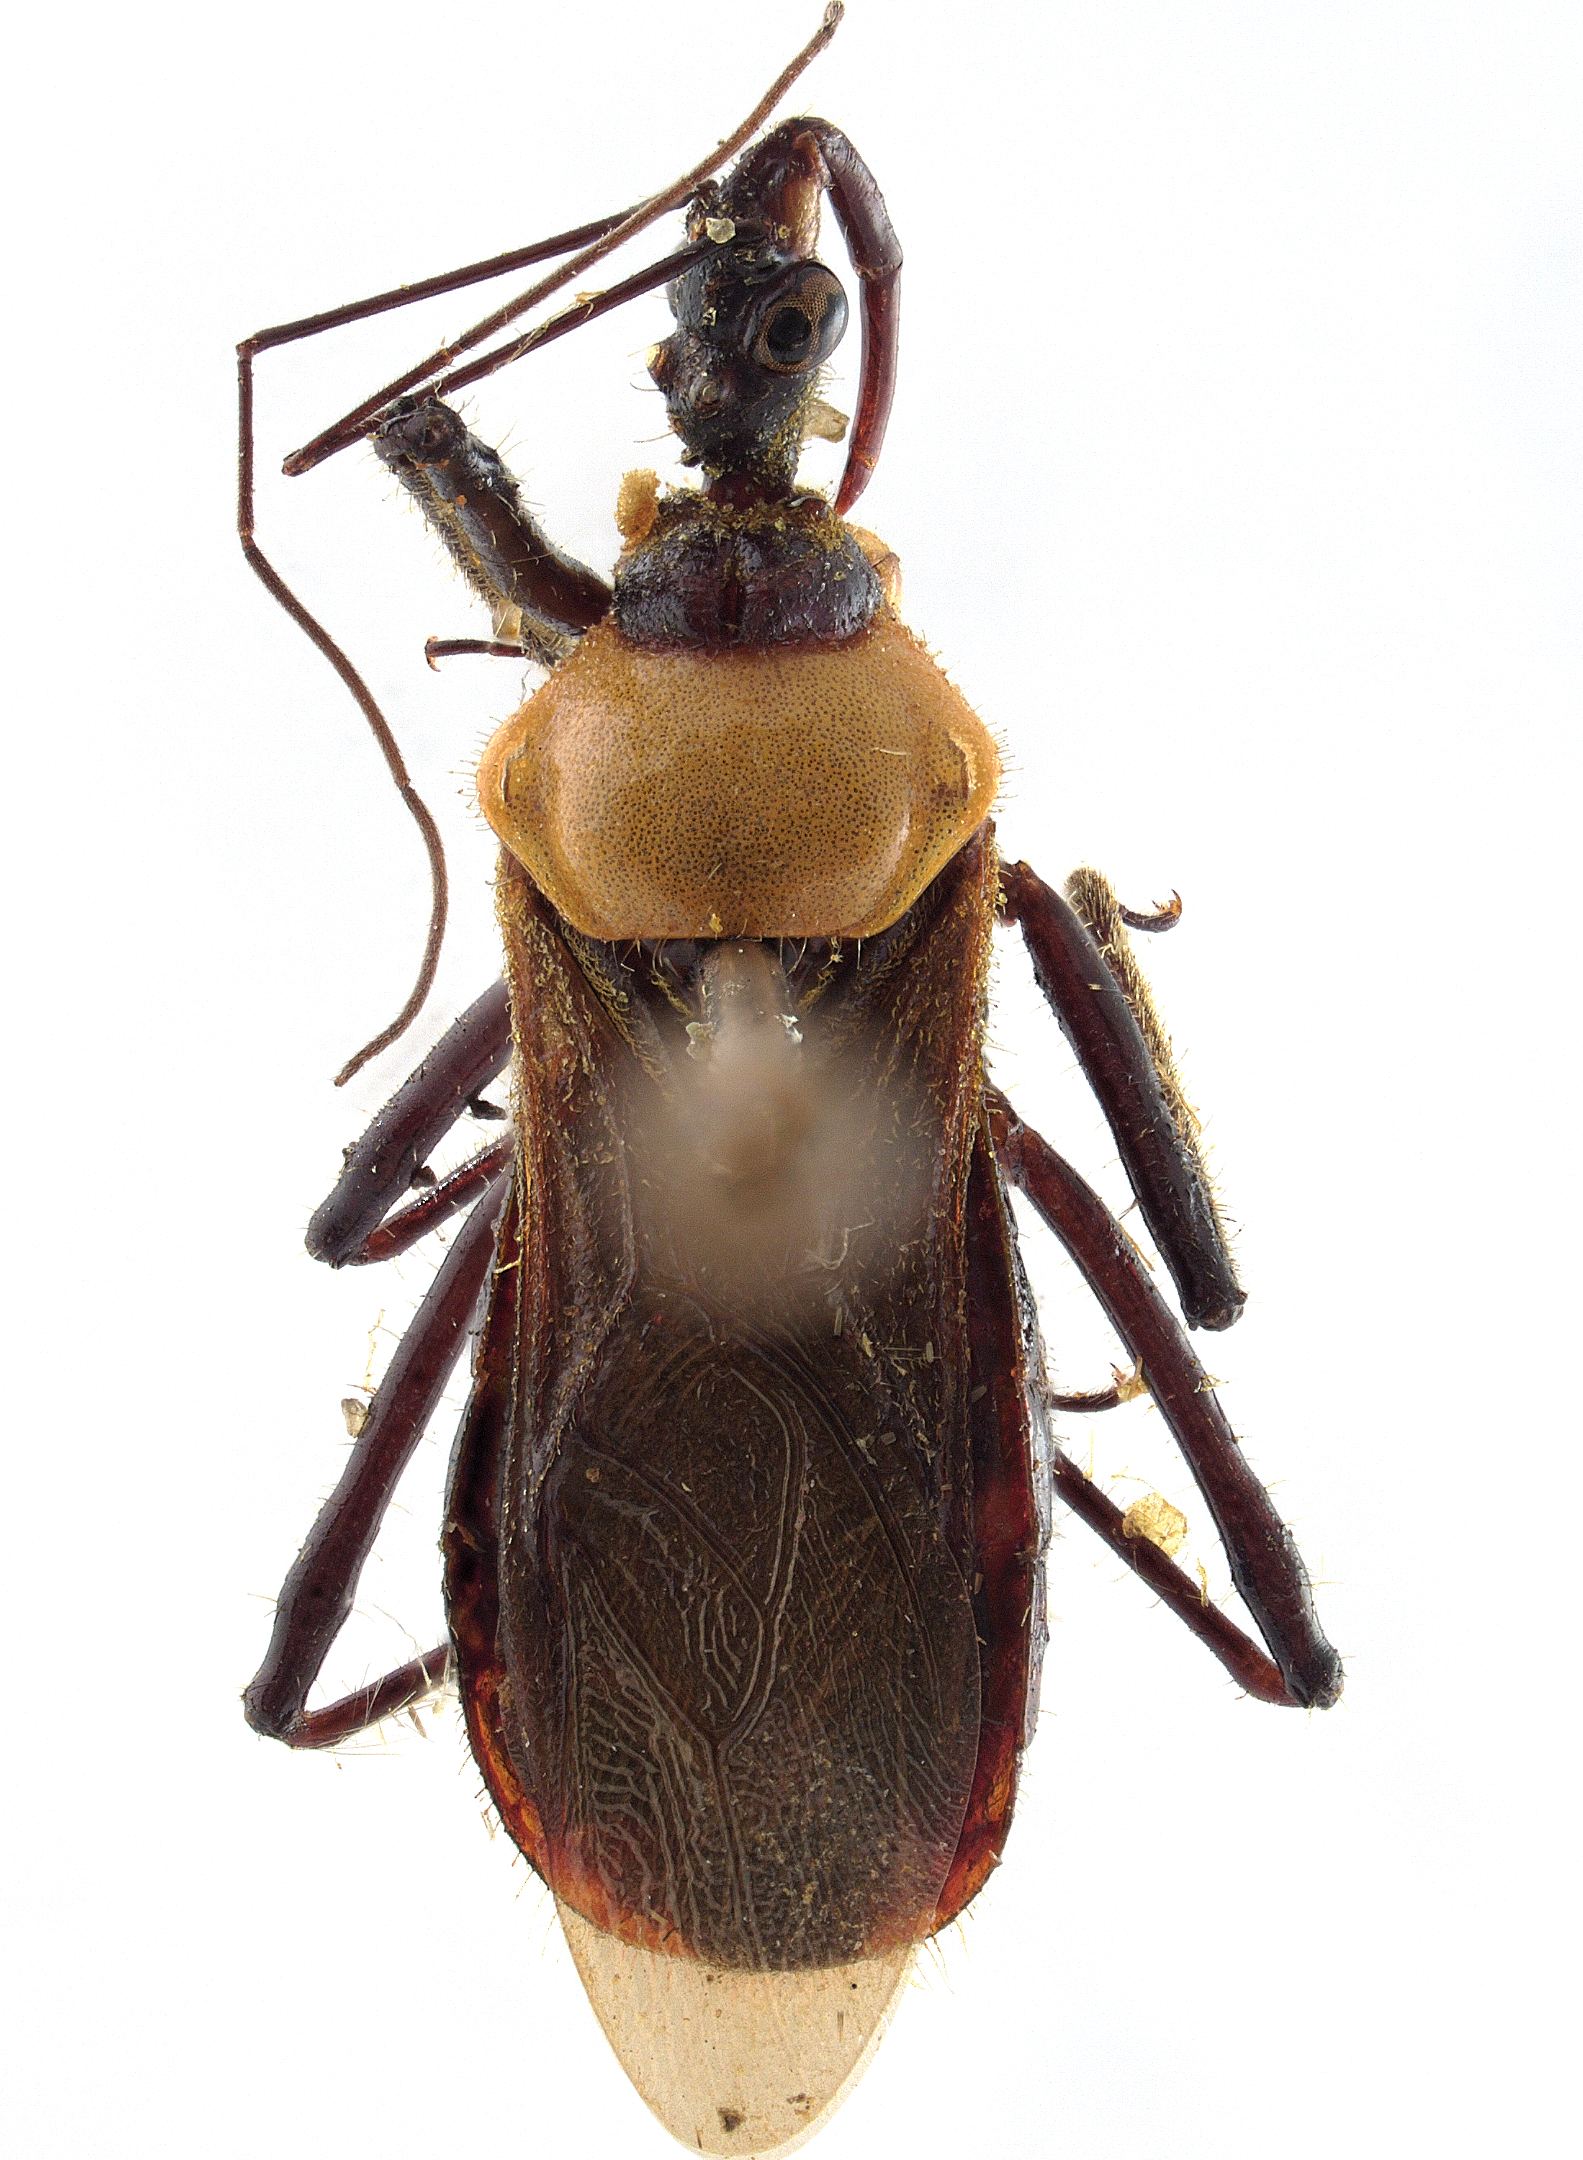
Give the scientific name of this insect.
Biasticus chalybaeum
